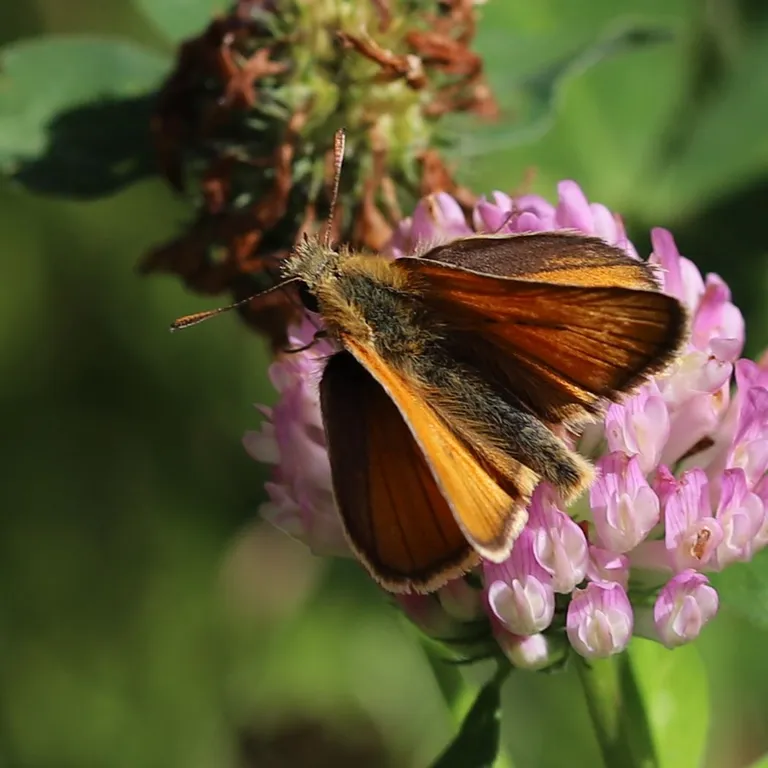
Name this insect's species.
Thymelicus sylvestris
